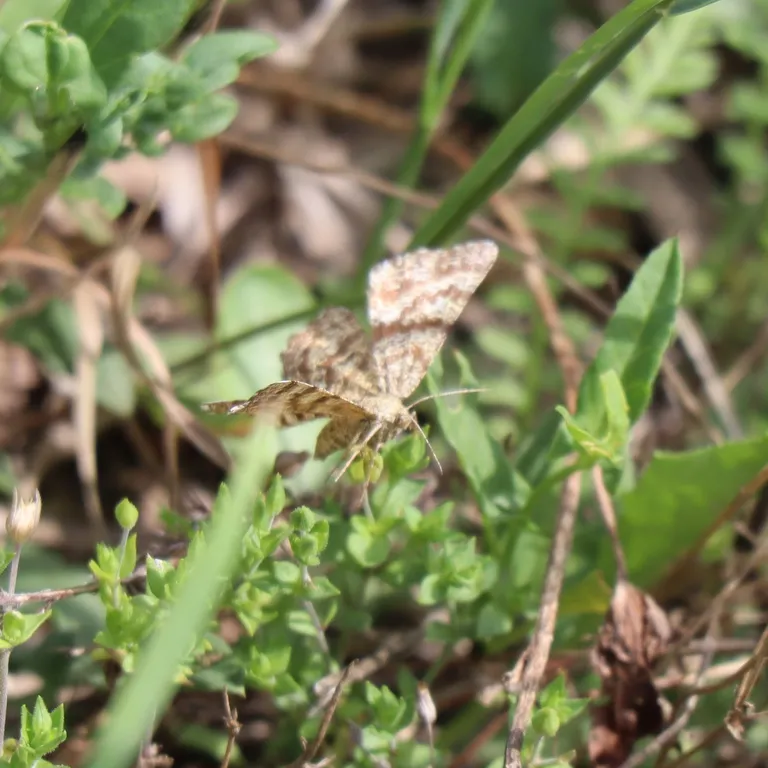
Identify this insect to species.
Ematurga atomaria
